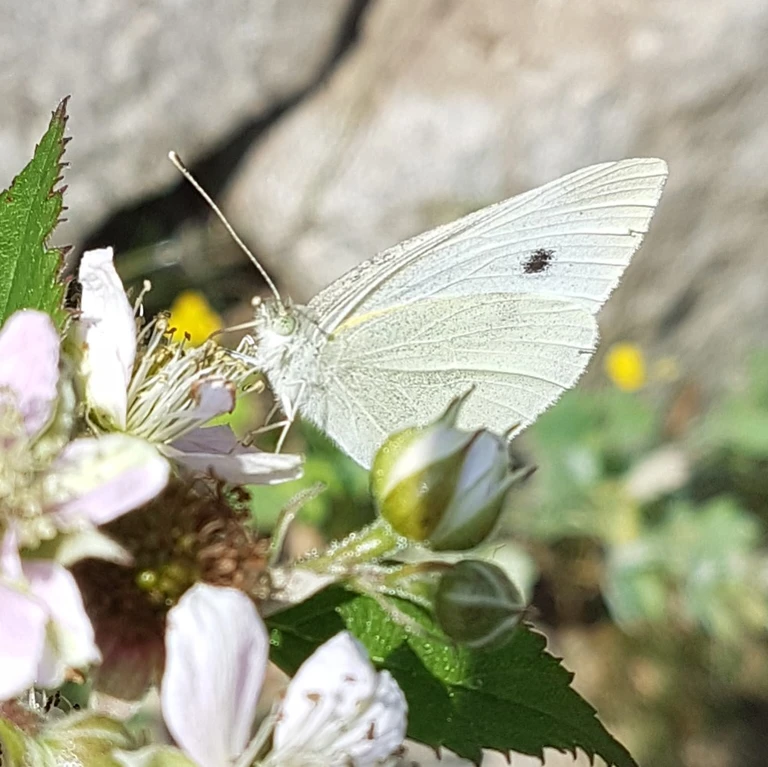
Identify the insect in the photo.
Pieris rapae
